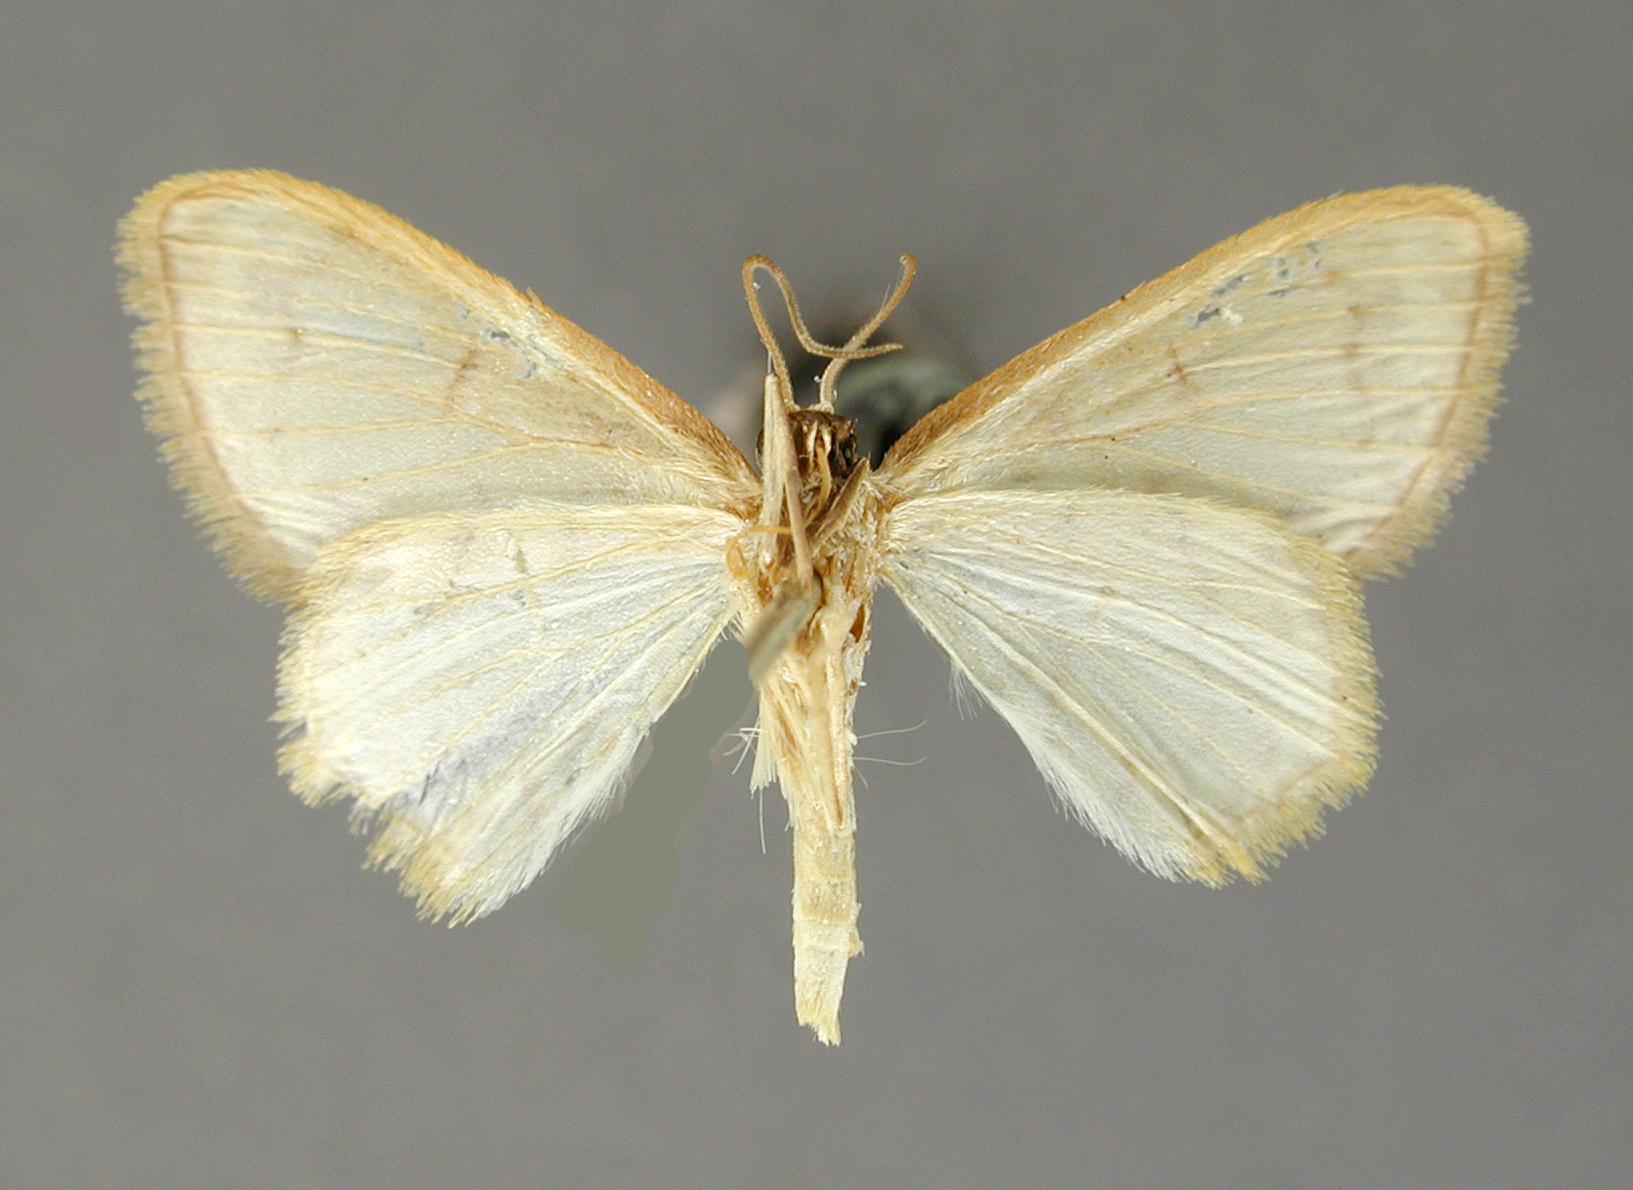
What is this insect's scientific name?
Eois incanata
